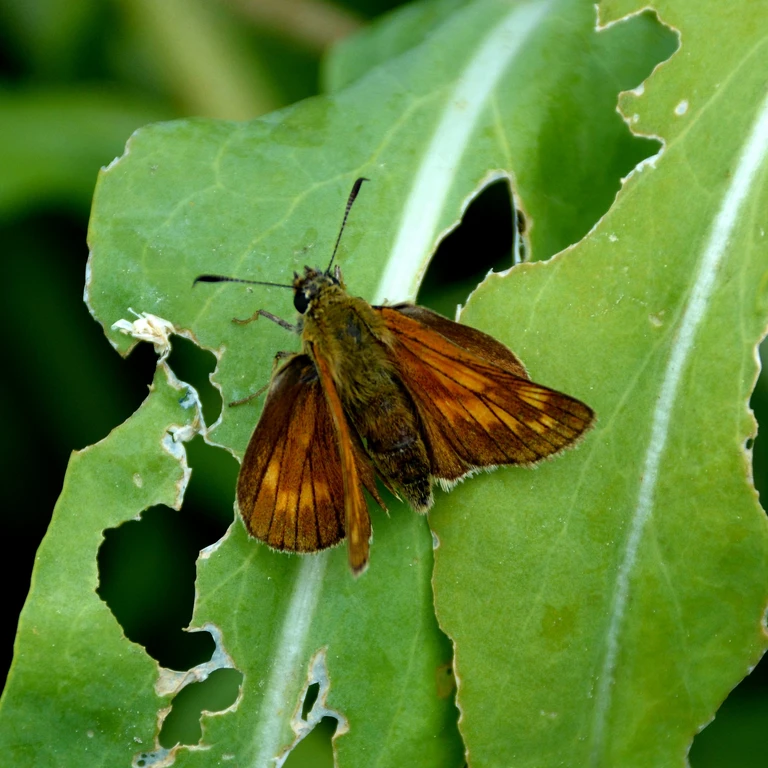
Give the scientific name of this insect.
Ochlodes sylvanus (also Ochlodes venata)
